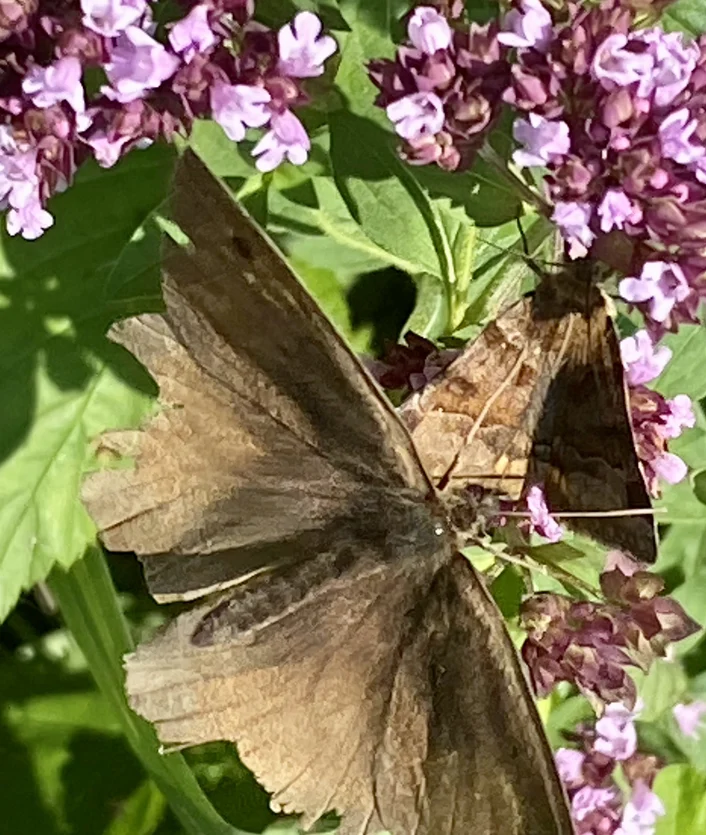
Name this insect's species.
Euclidia glyphica
